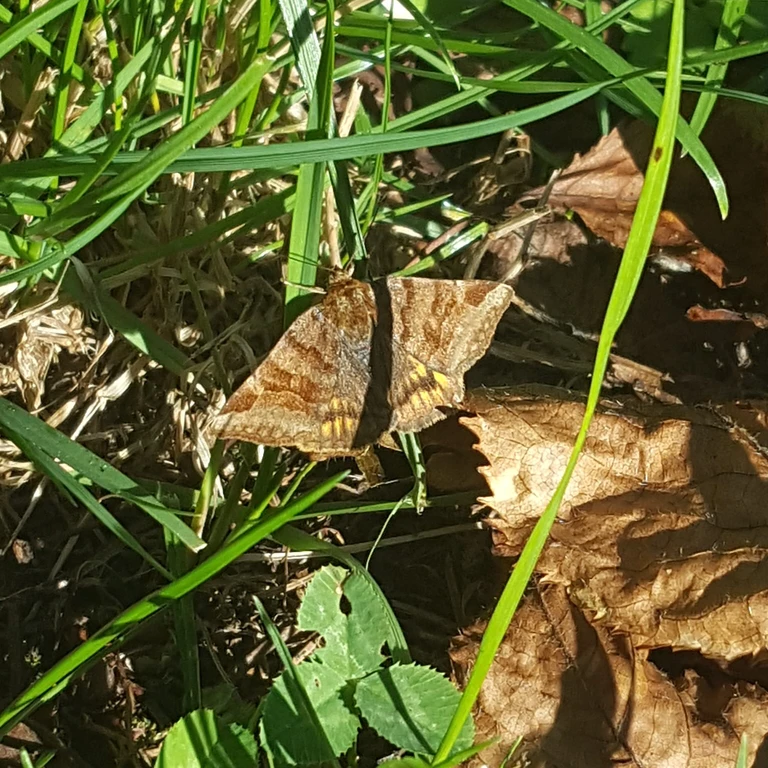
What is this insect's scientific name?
Euclidia glyphica
